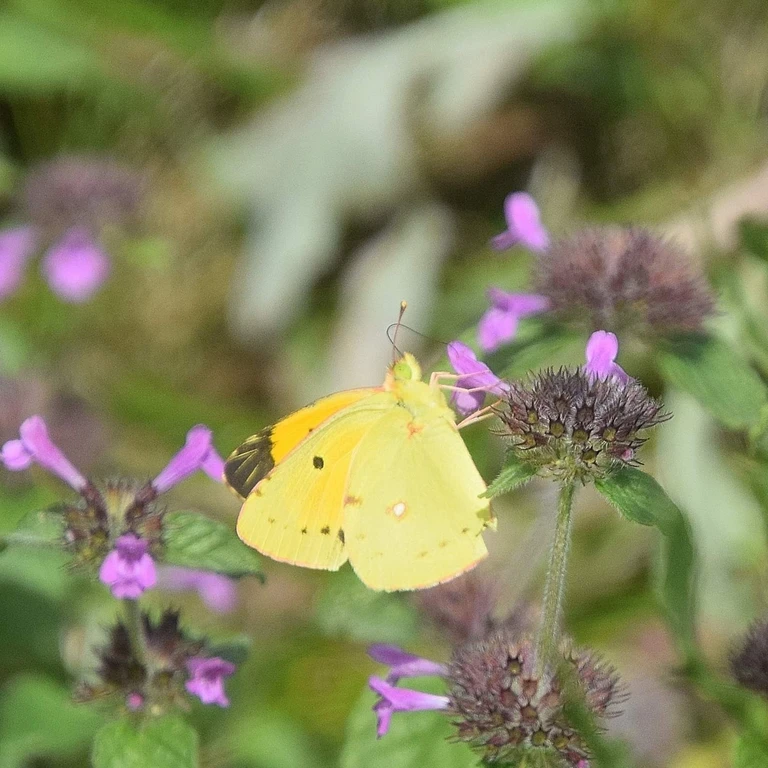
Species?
Colias croceus
